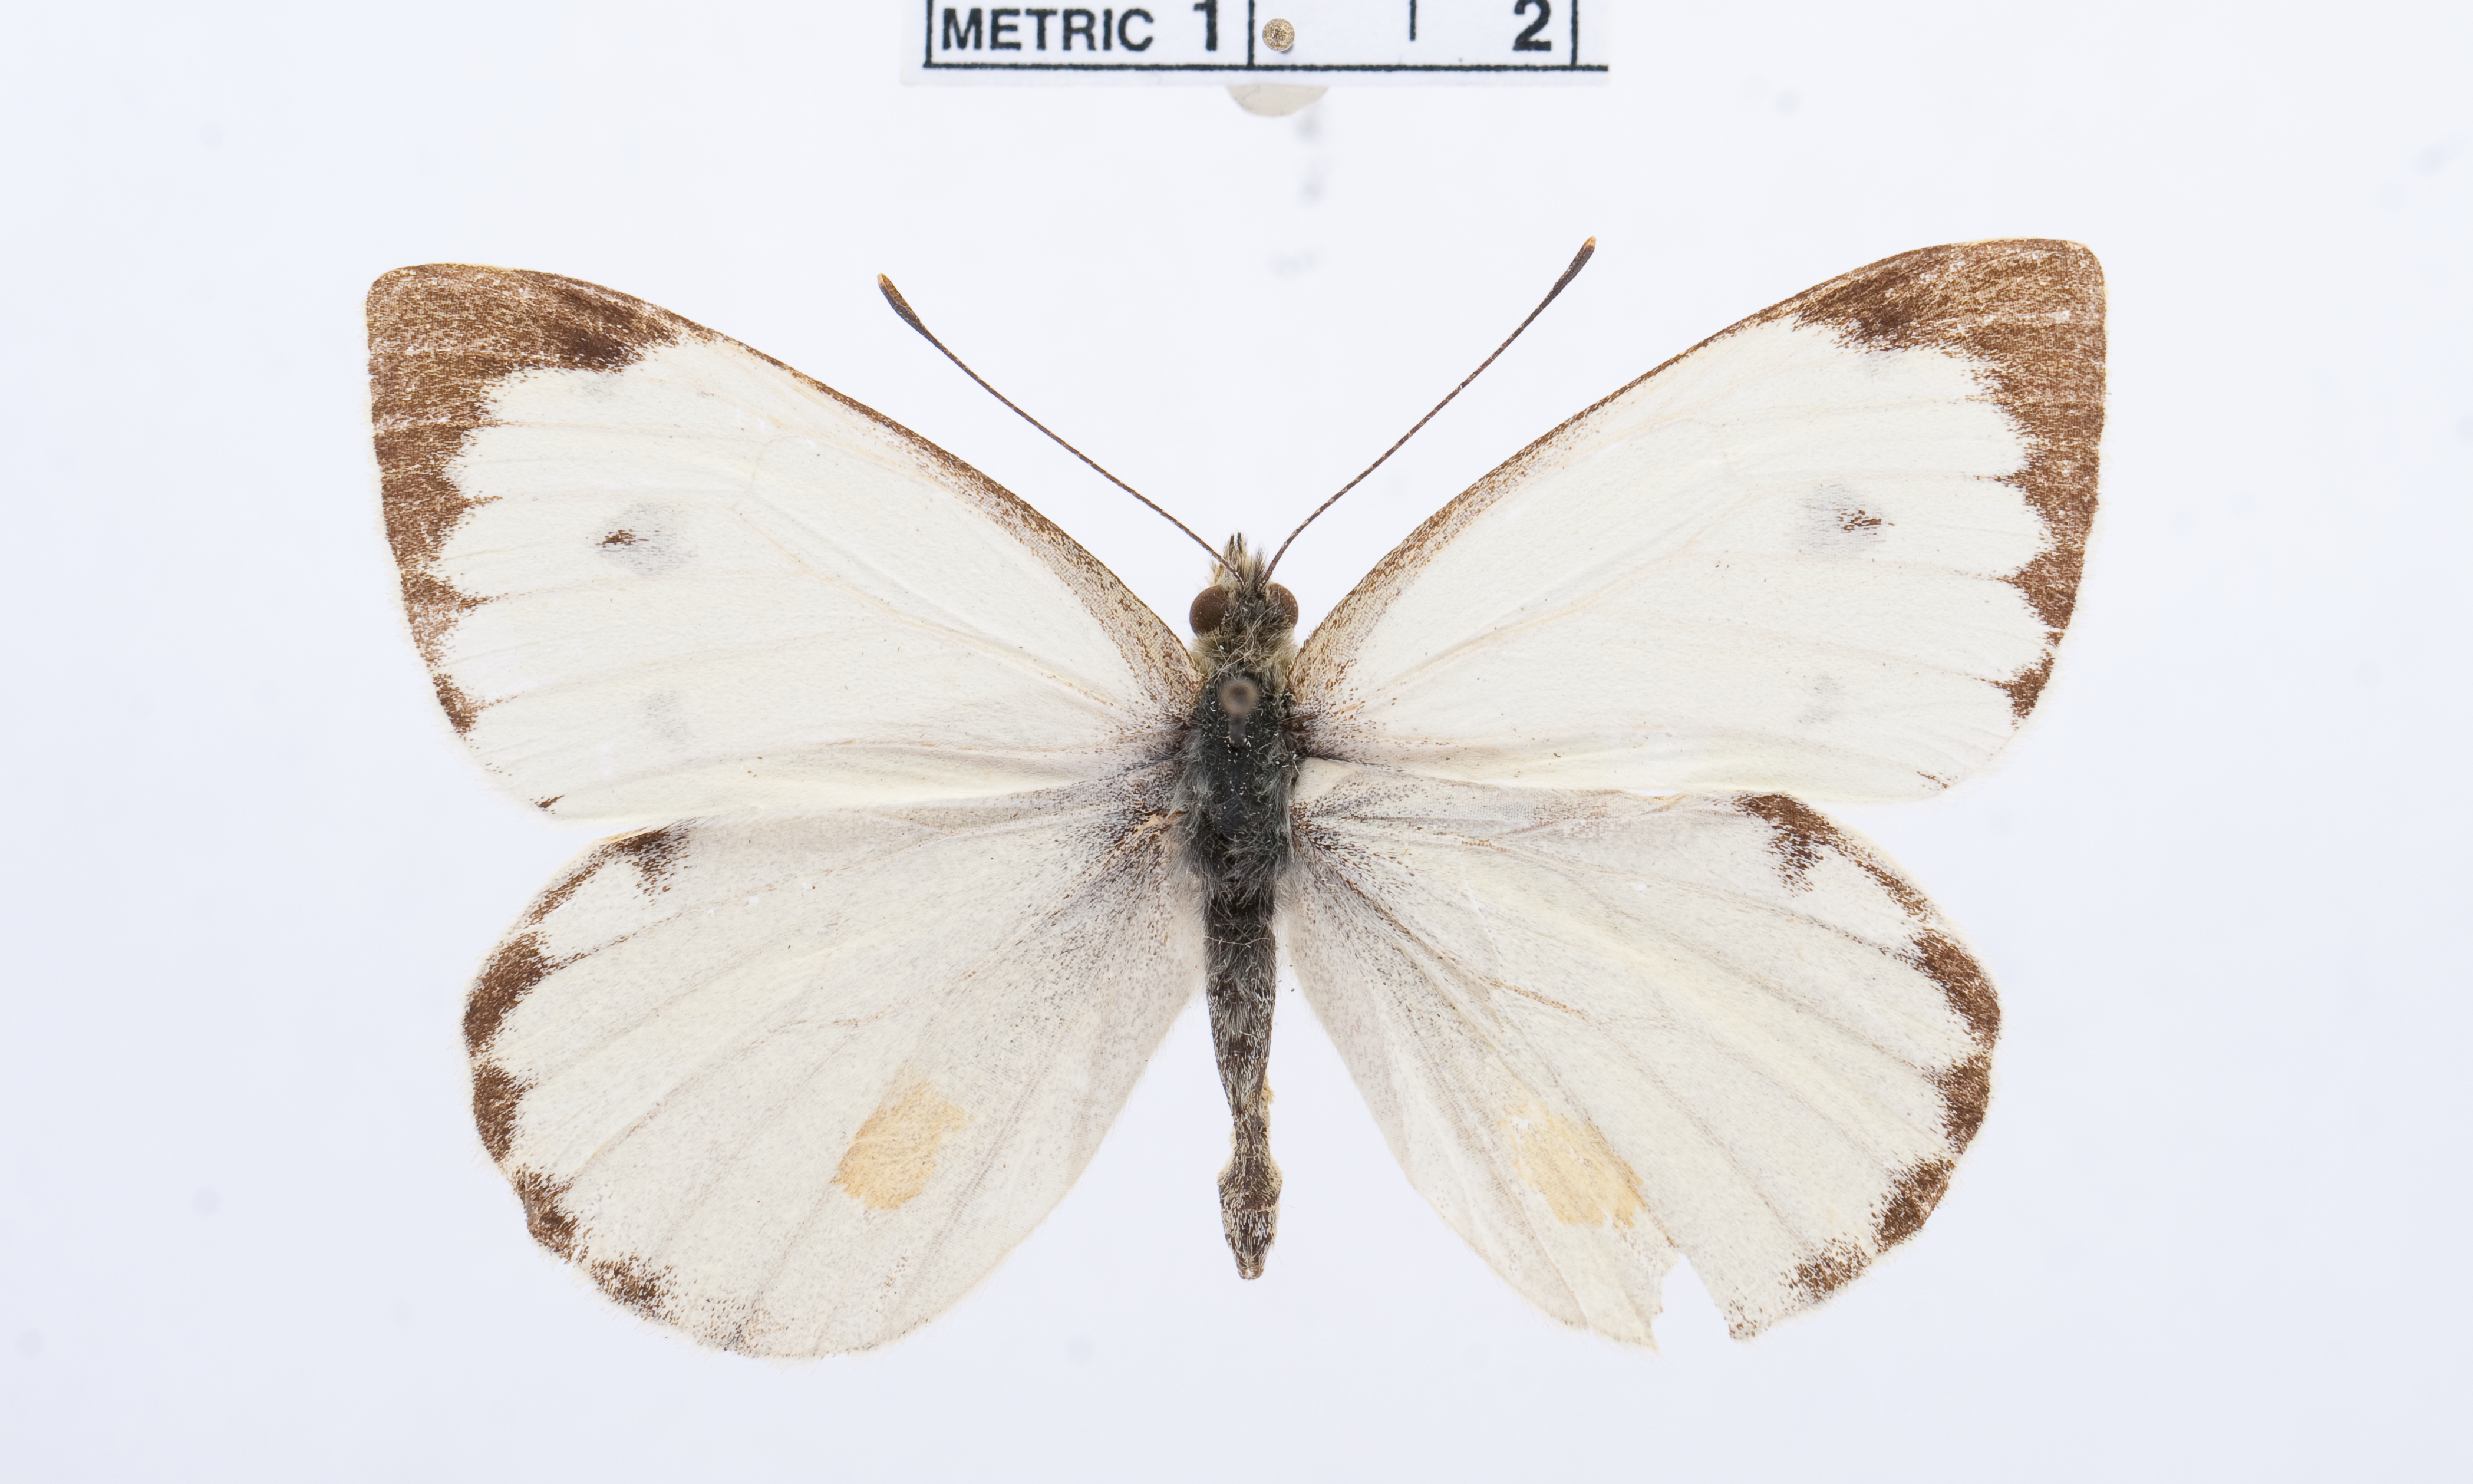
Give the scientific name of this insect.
Pieris deota
